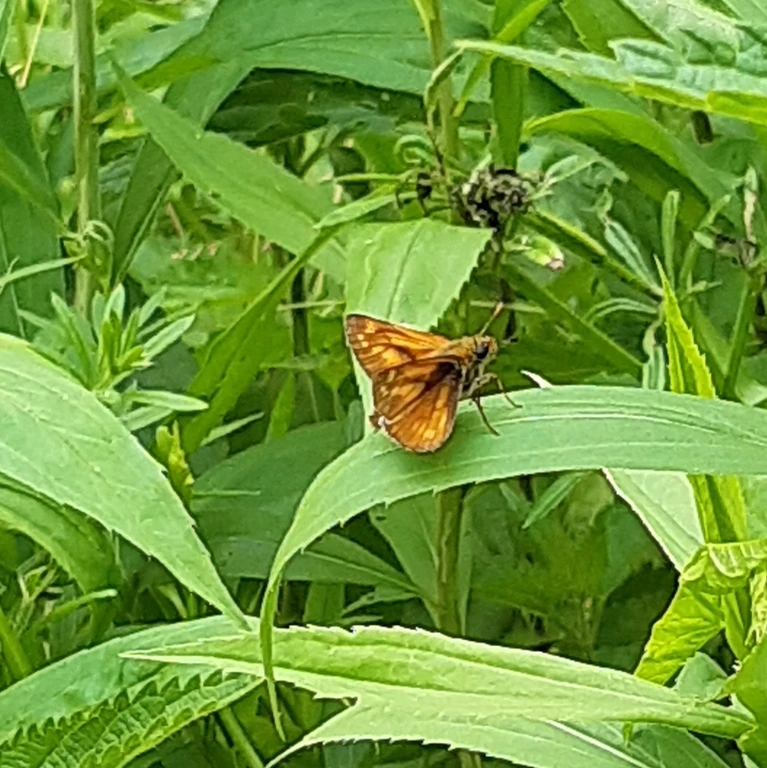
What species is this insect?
Ochlodes sylvanus (also Ochlodes venata)
